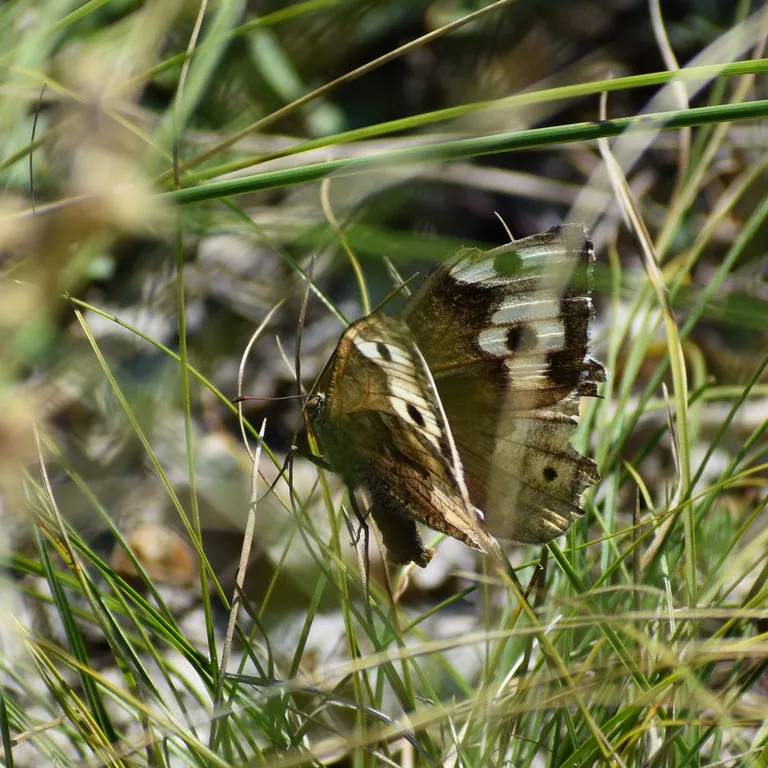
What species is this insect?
Hipparchia semele
